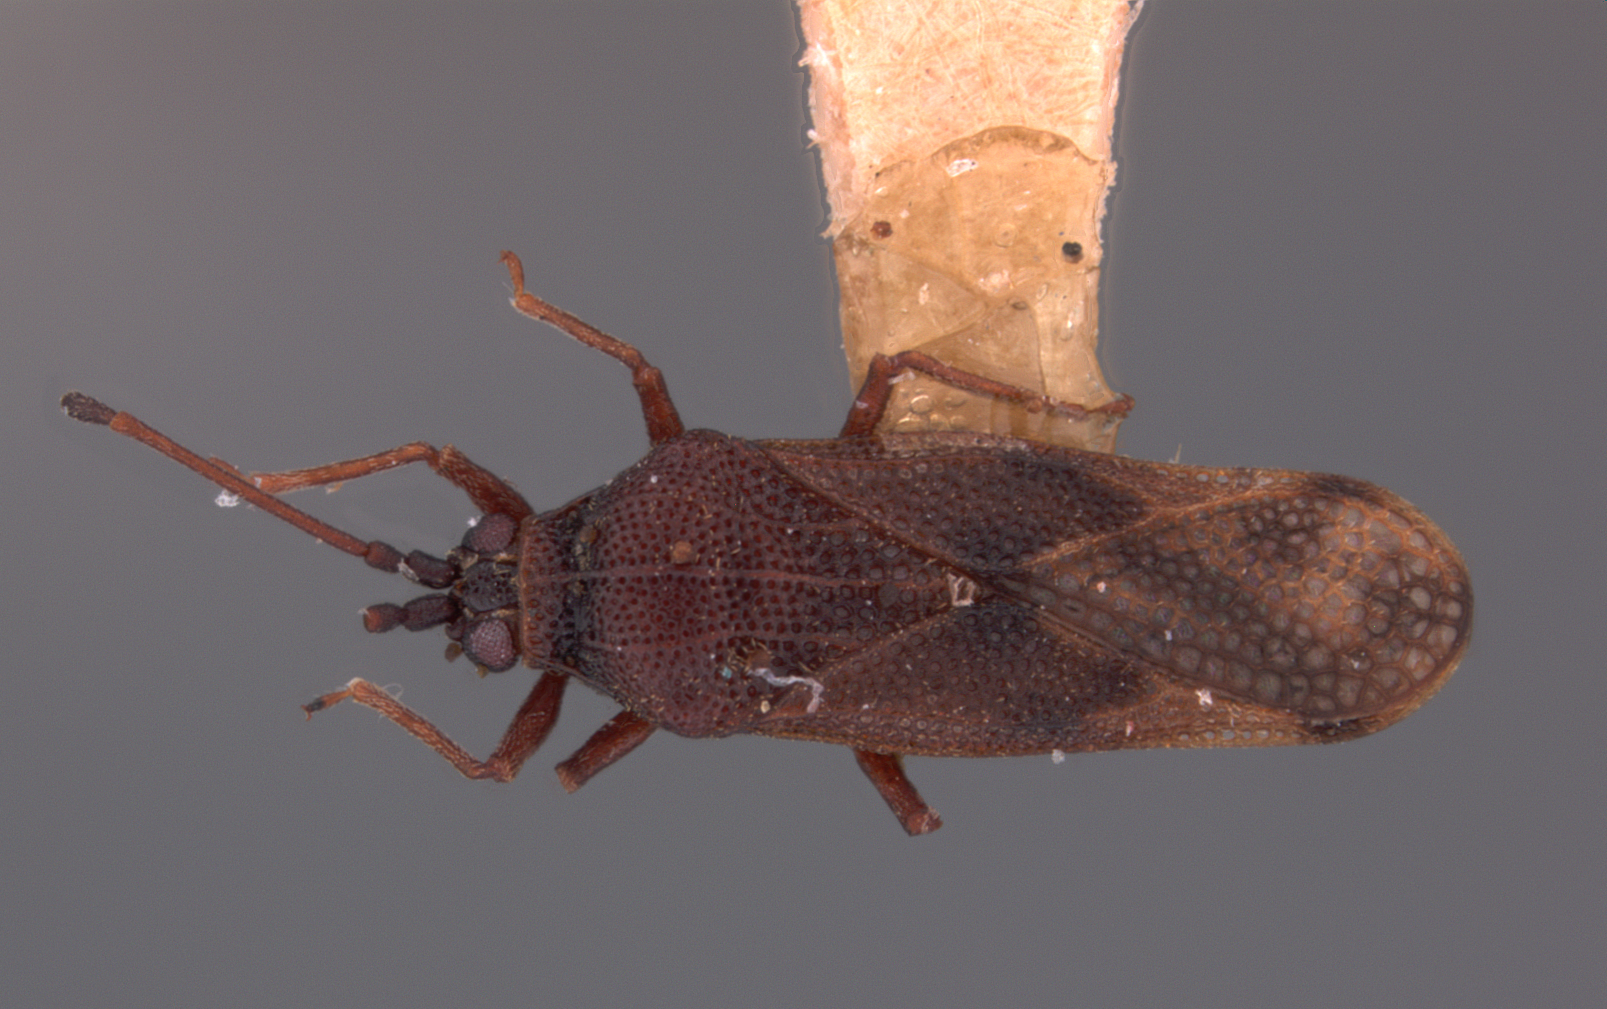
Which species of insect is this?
Cromerus hackeri
